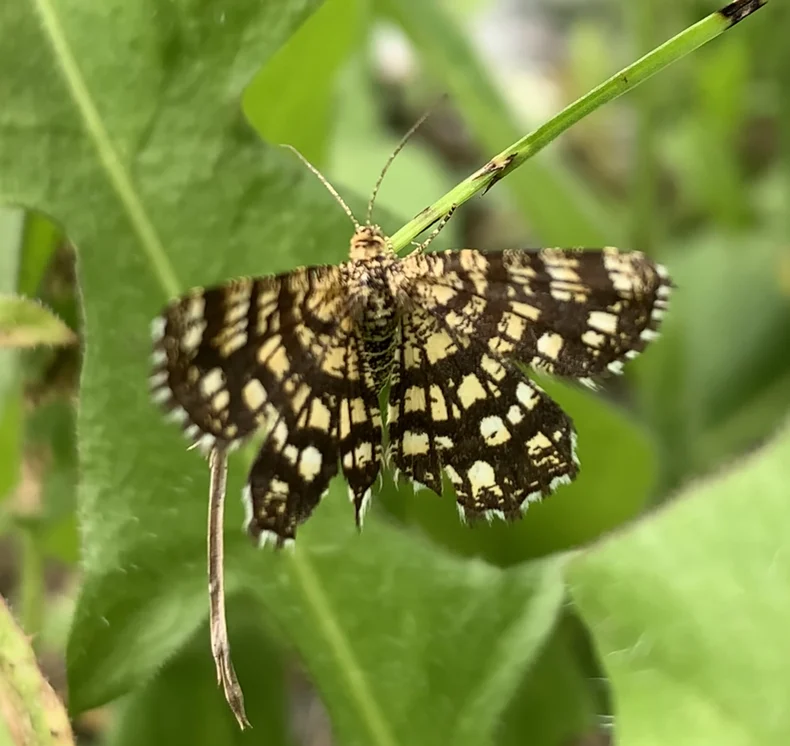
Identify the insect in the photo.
Chiasmia clathrata
